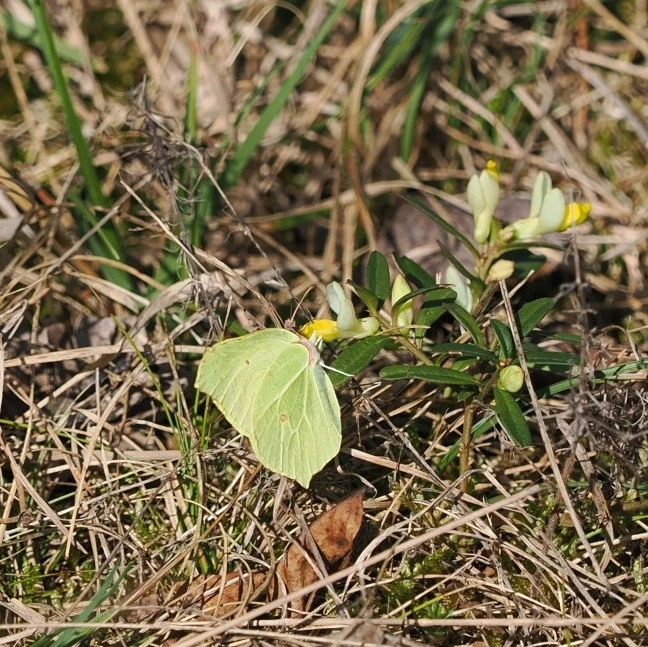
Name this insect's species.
Gonepteryx rhamni
